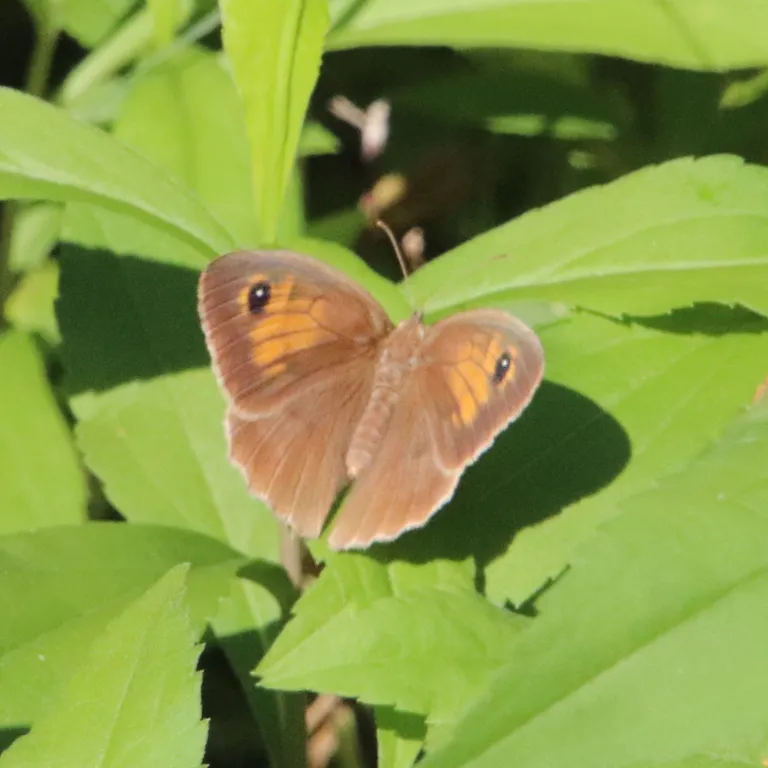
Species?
Maniola jurtina
